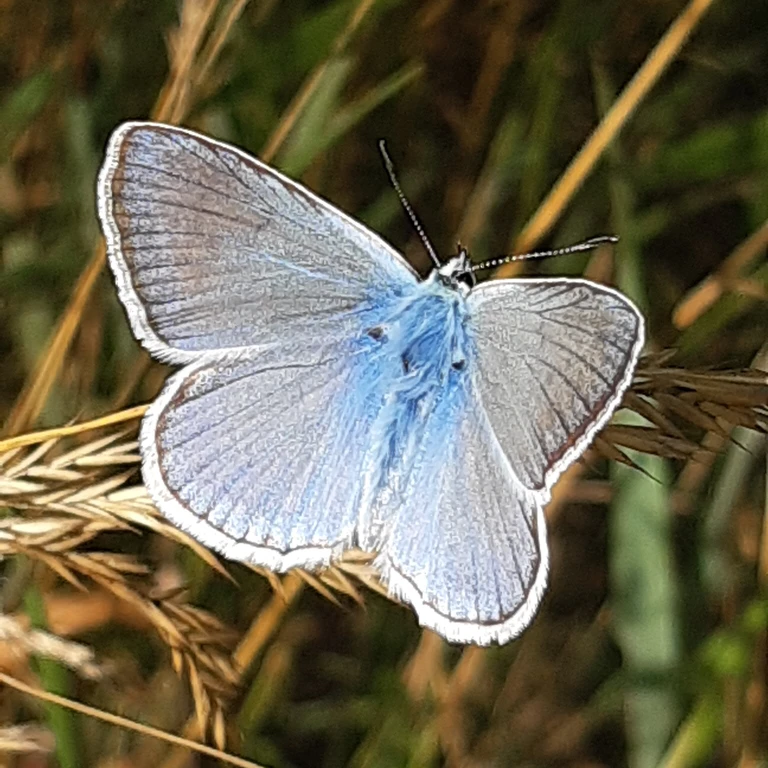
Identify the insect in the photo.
Polyommatus daphnis
